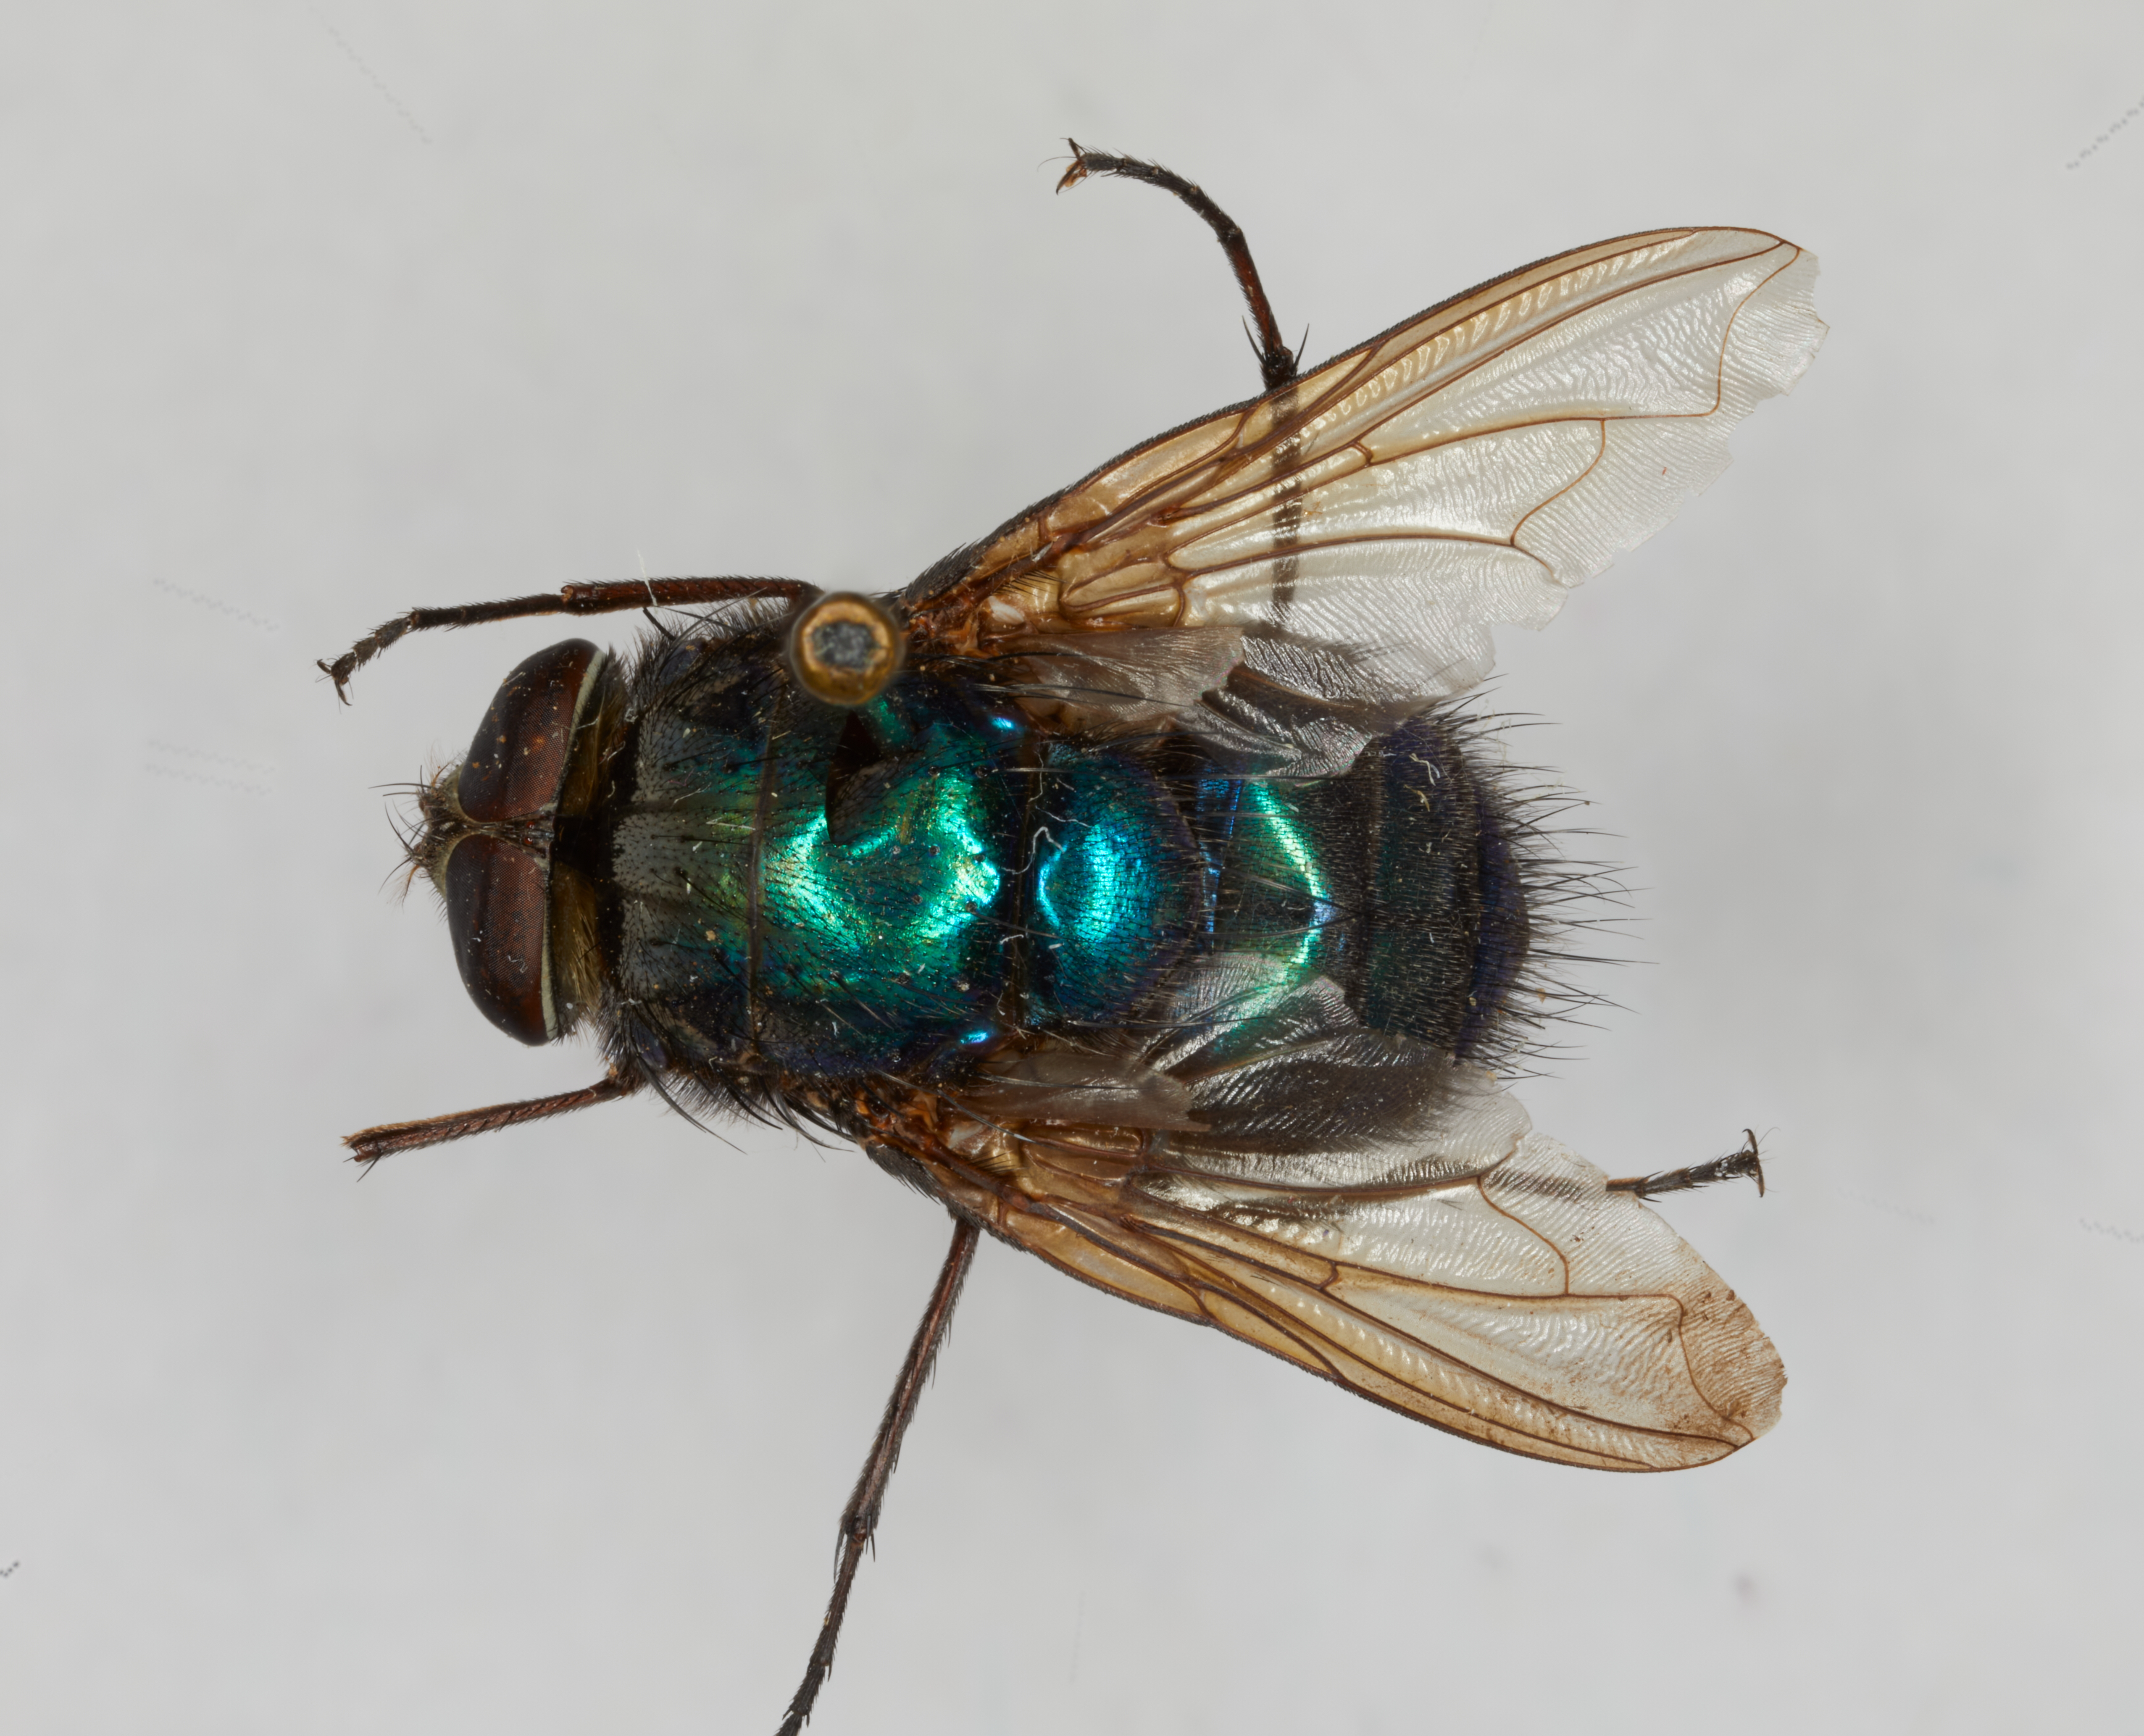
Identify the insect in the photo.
Isomyia perisi
